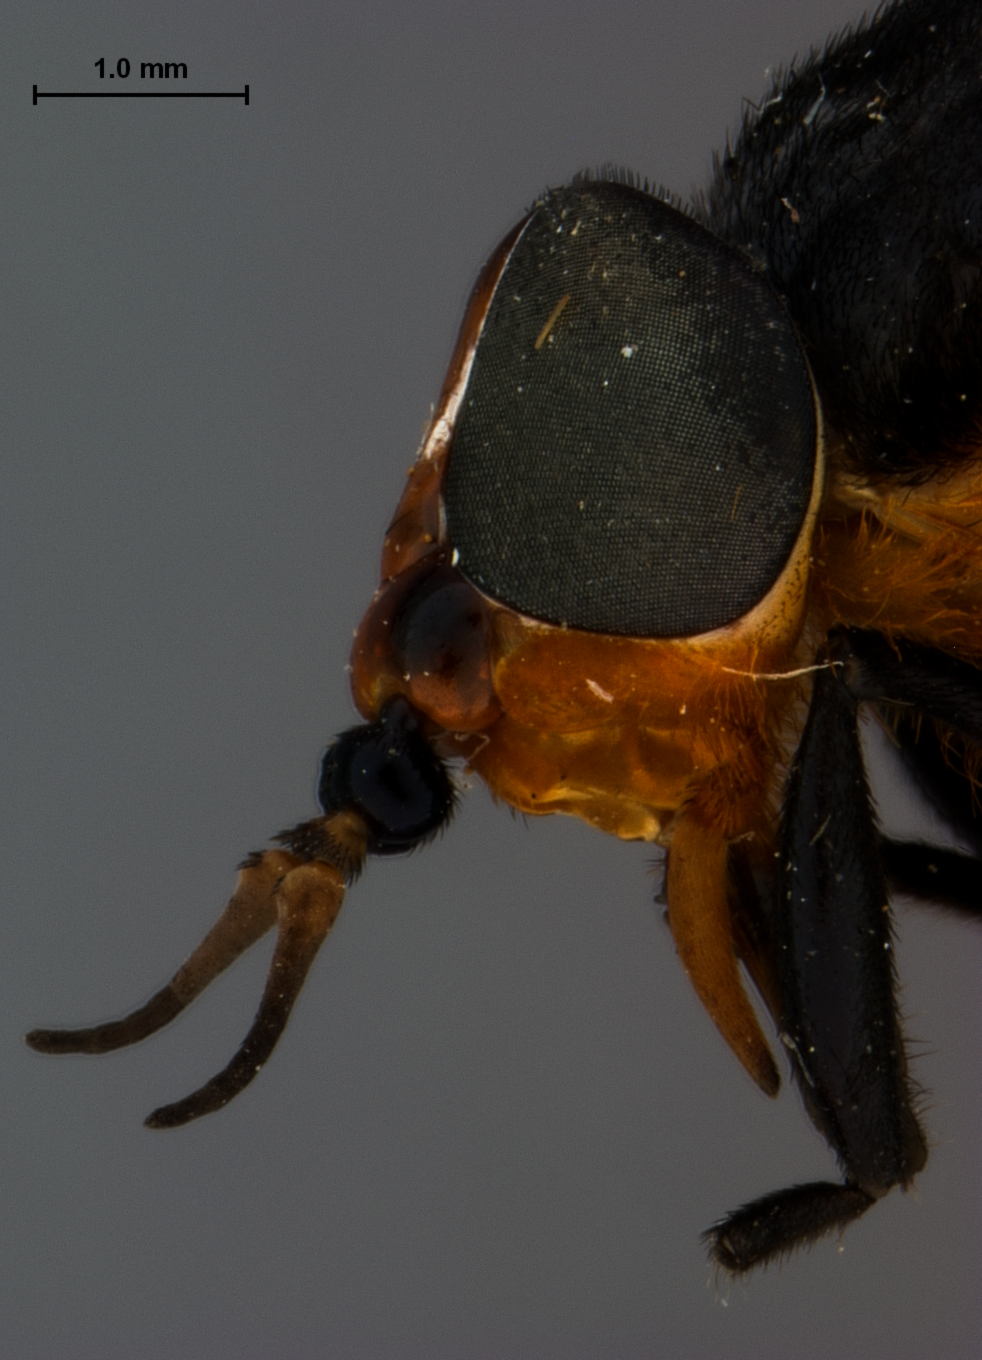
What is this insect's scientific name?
Bolbodimyia philipi
